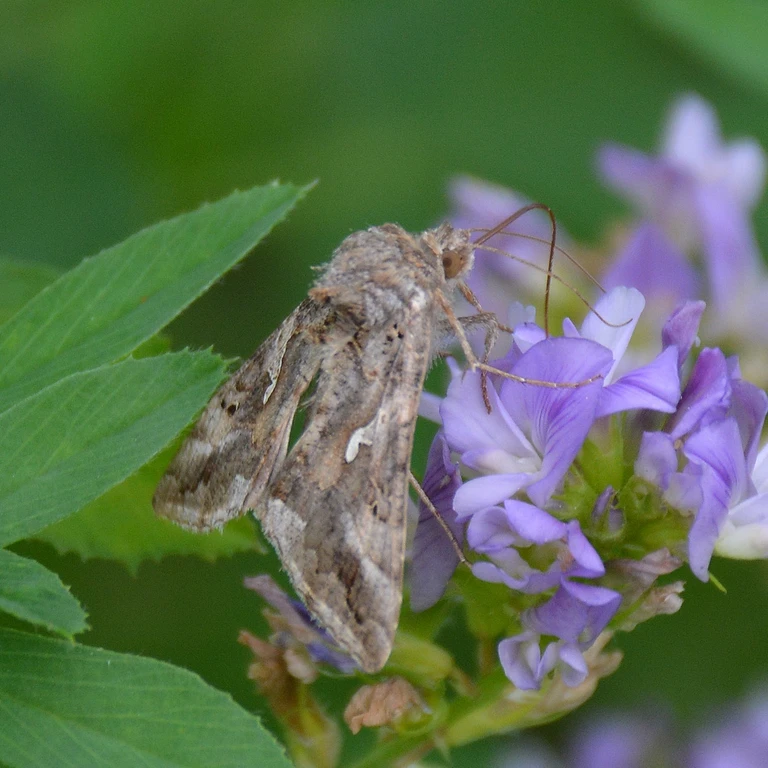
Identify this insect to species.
Autographa gamma
